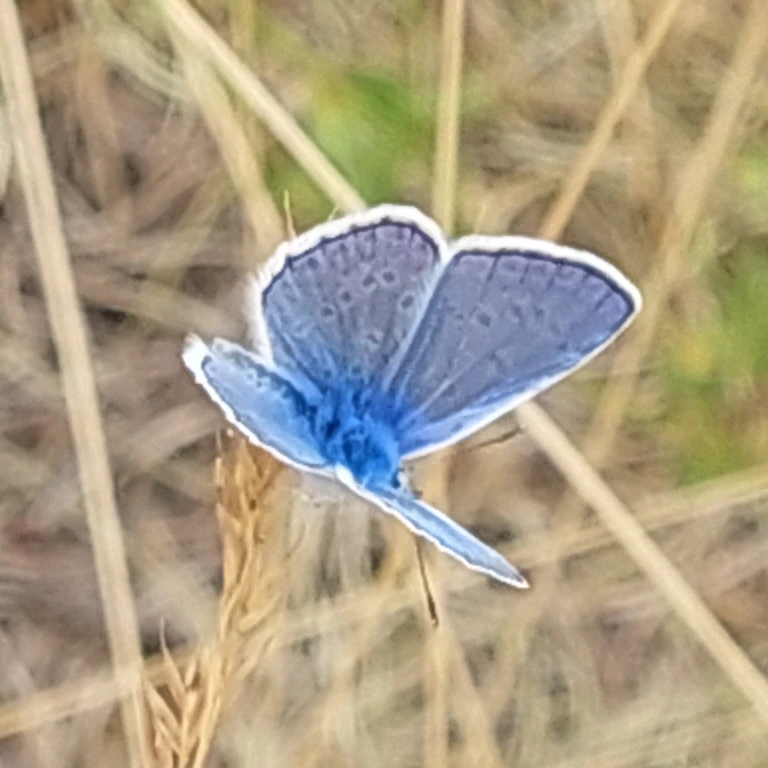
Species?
Polyommatus icarus
